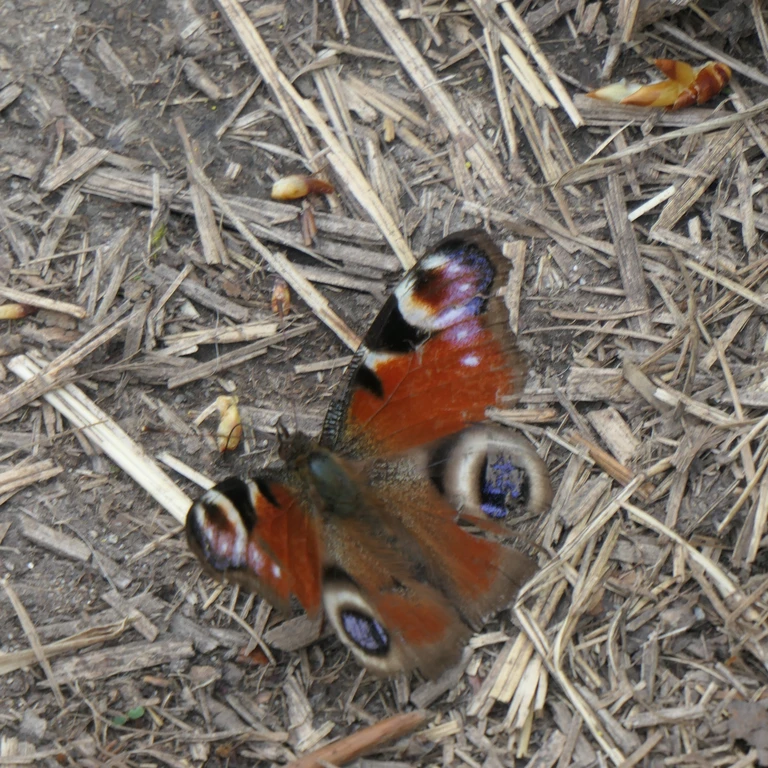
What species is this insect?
Aglais io
